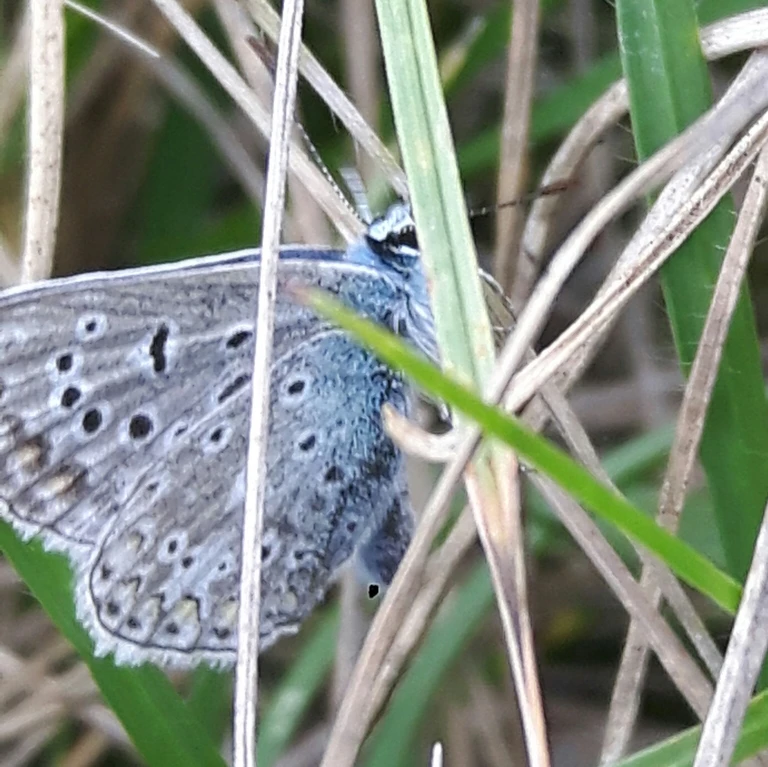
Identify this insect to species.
Polyommatus icarus
